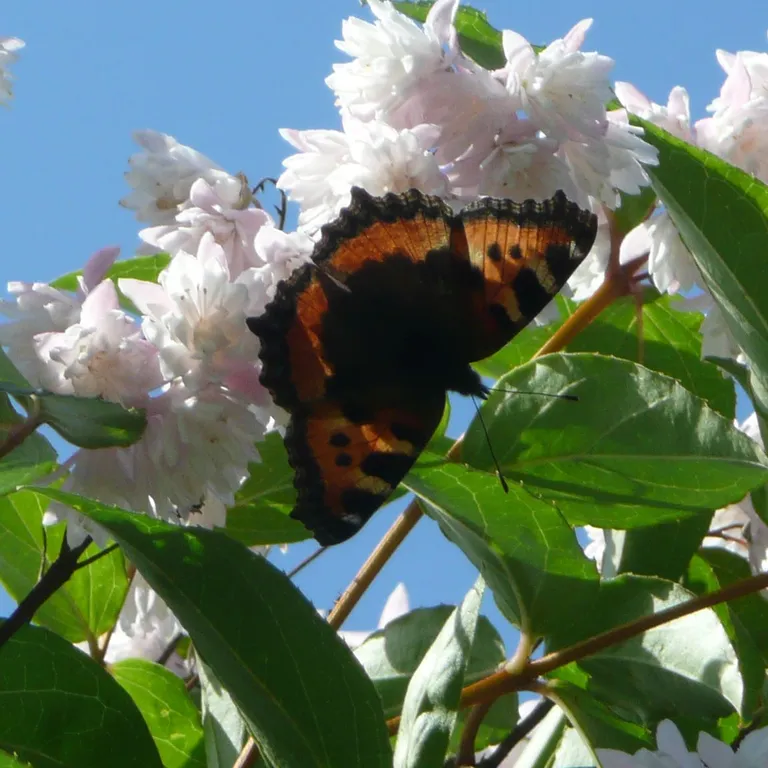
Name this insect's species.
Aglais urticae
